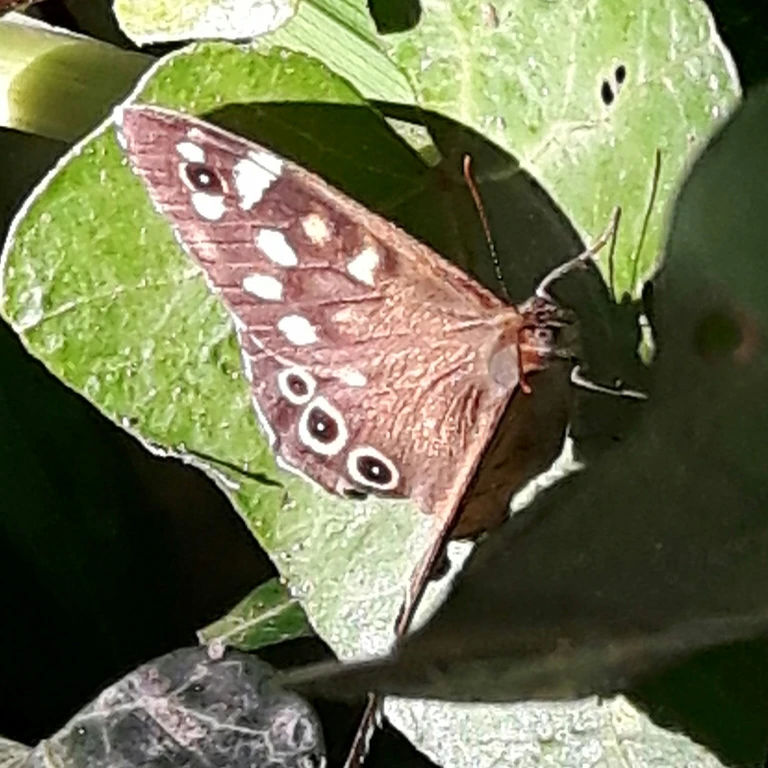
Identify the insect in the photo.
Pararge aegeria
